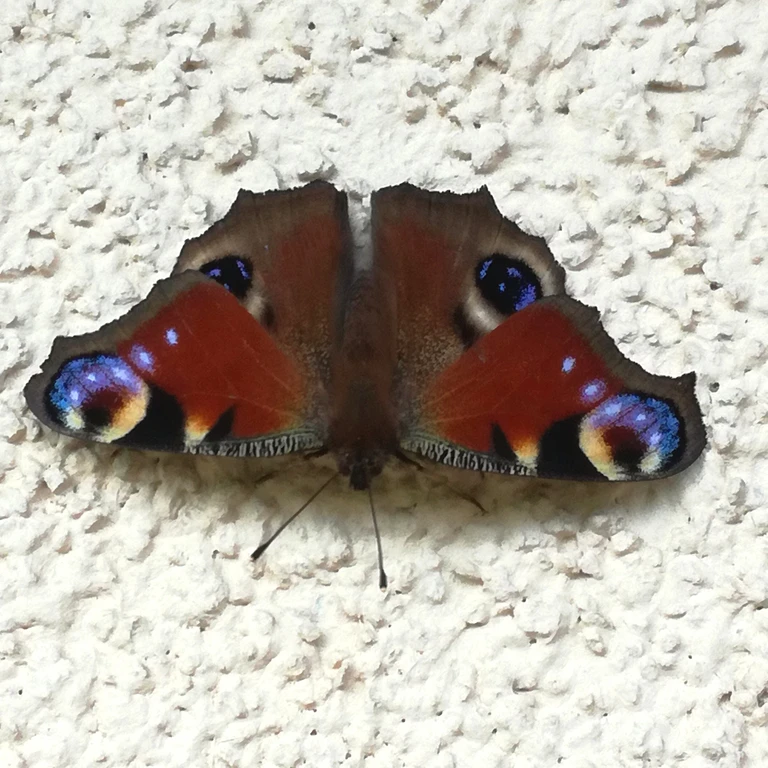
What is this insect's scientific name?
Aglais io
